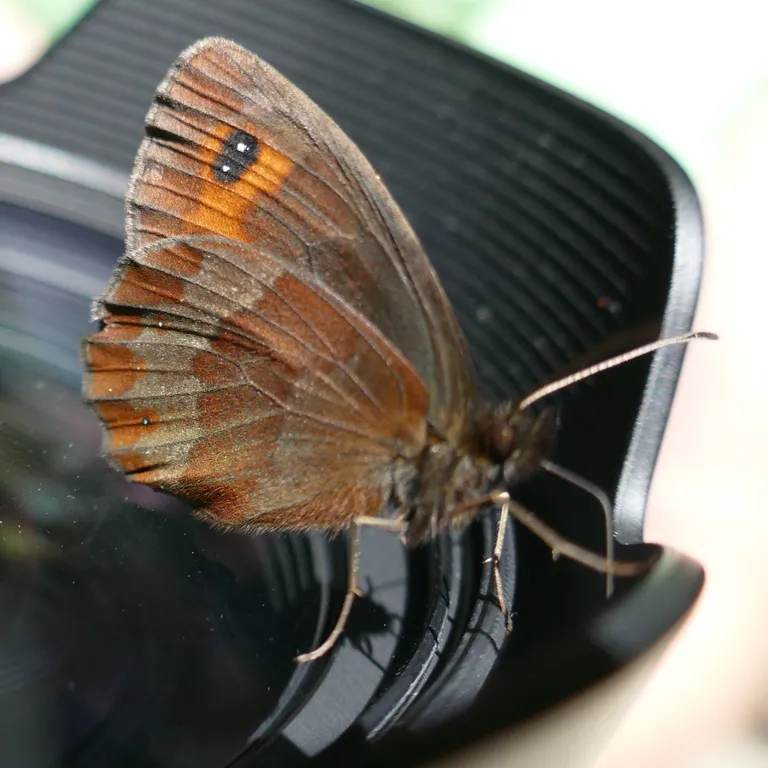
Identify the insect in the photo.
Erebia aethiops
